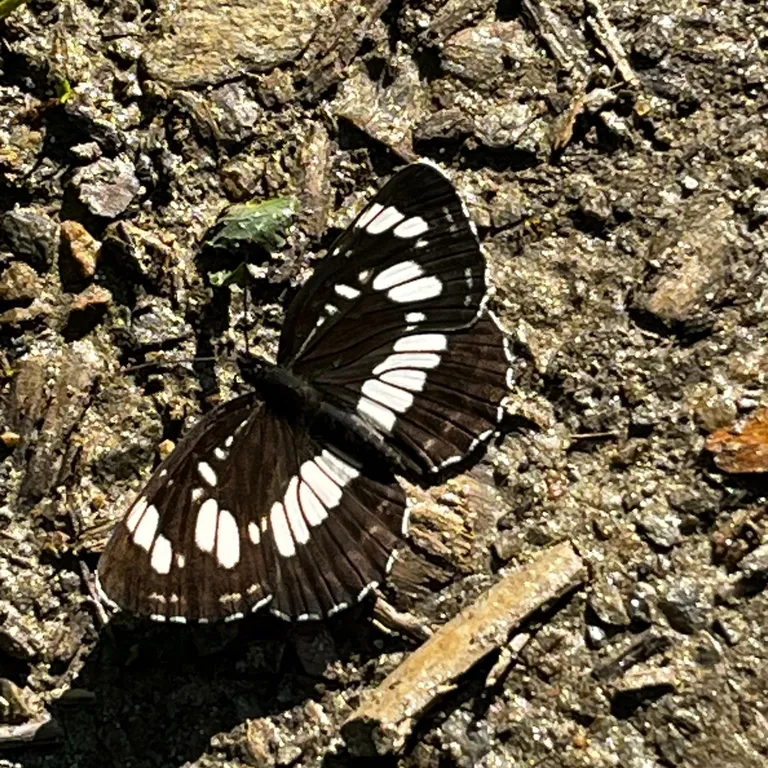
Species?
Neptis rivularis
